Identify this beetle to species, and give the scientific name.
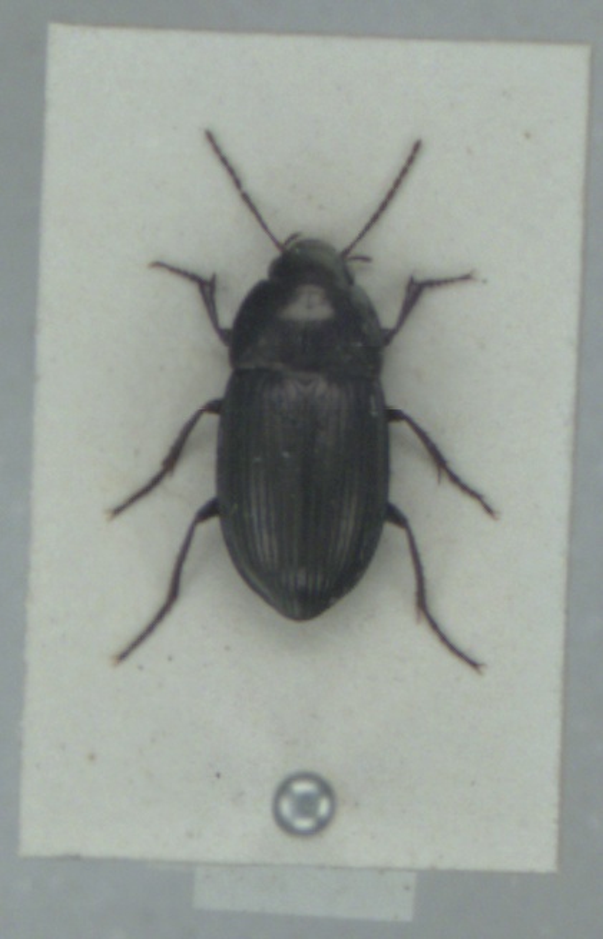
Amara lunicollis
